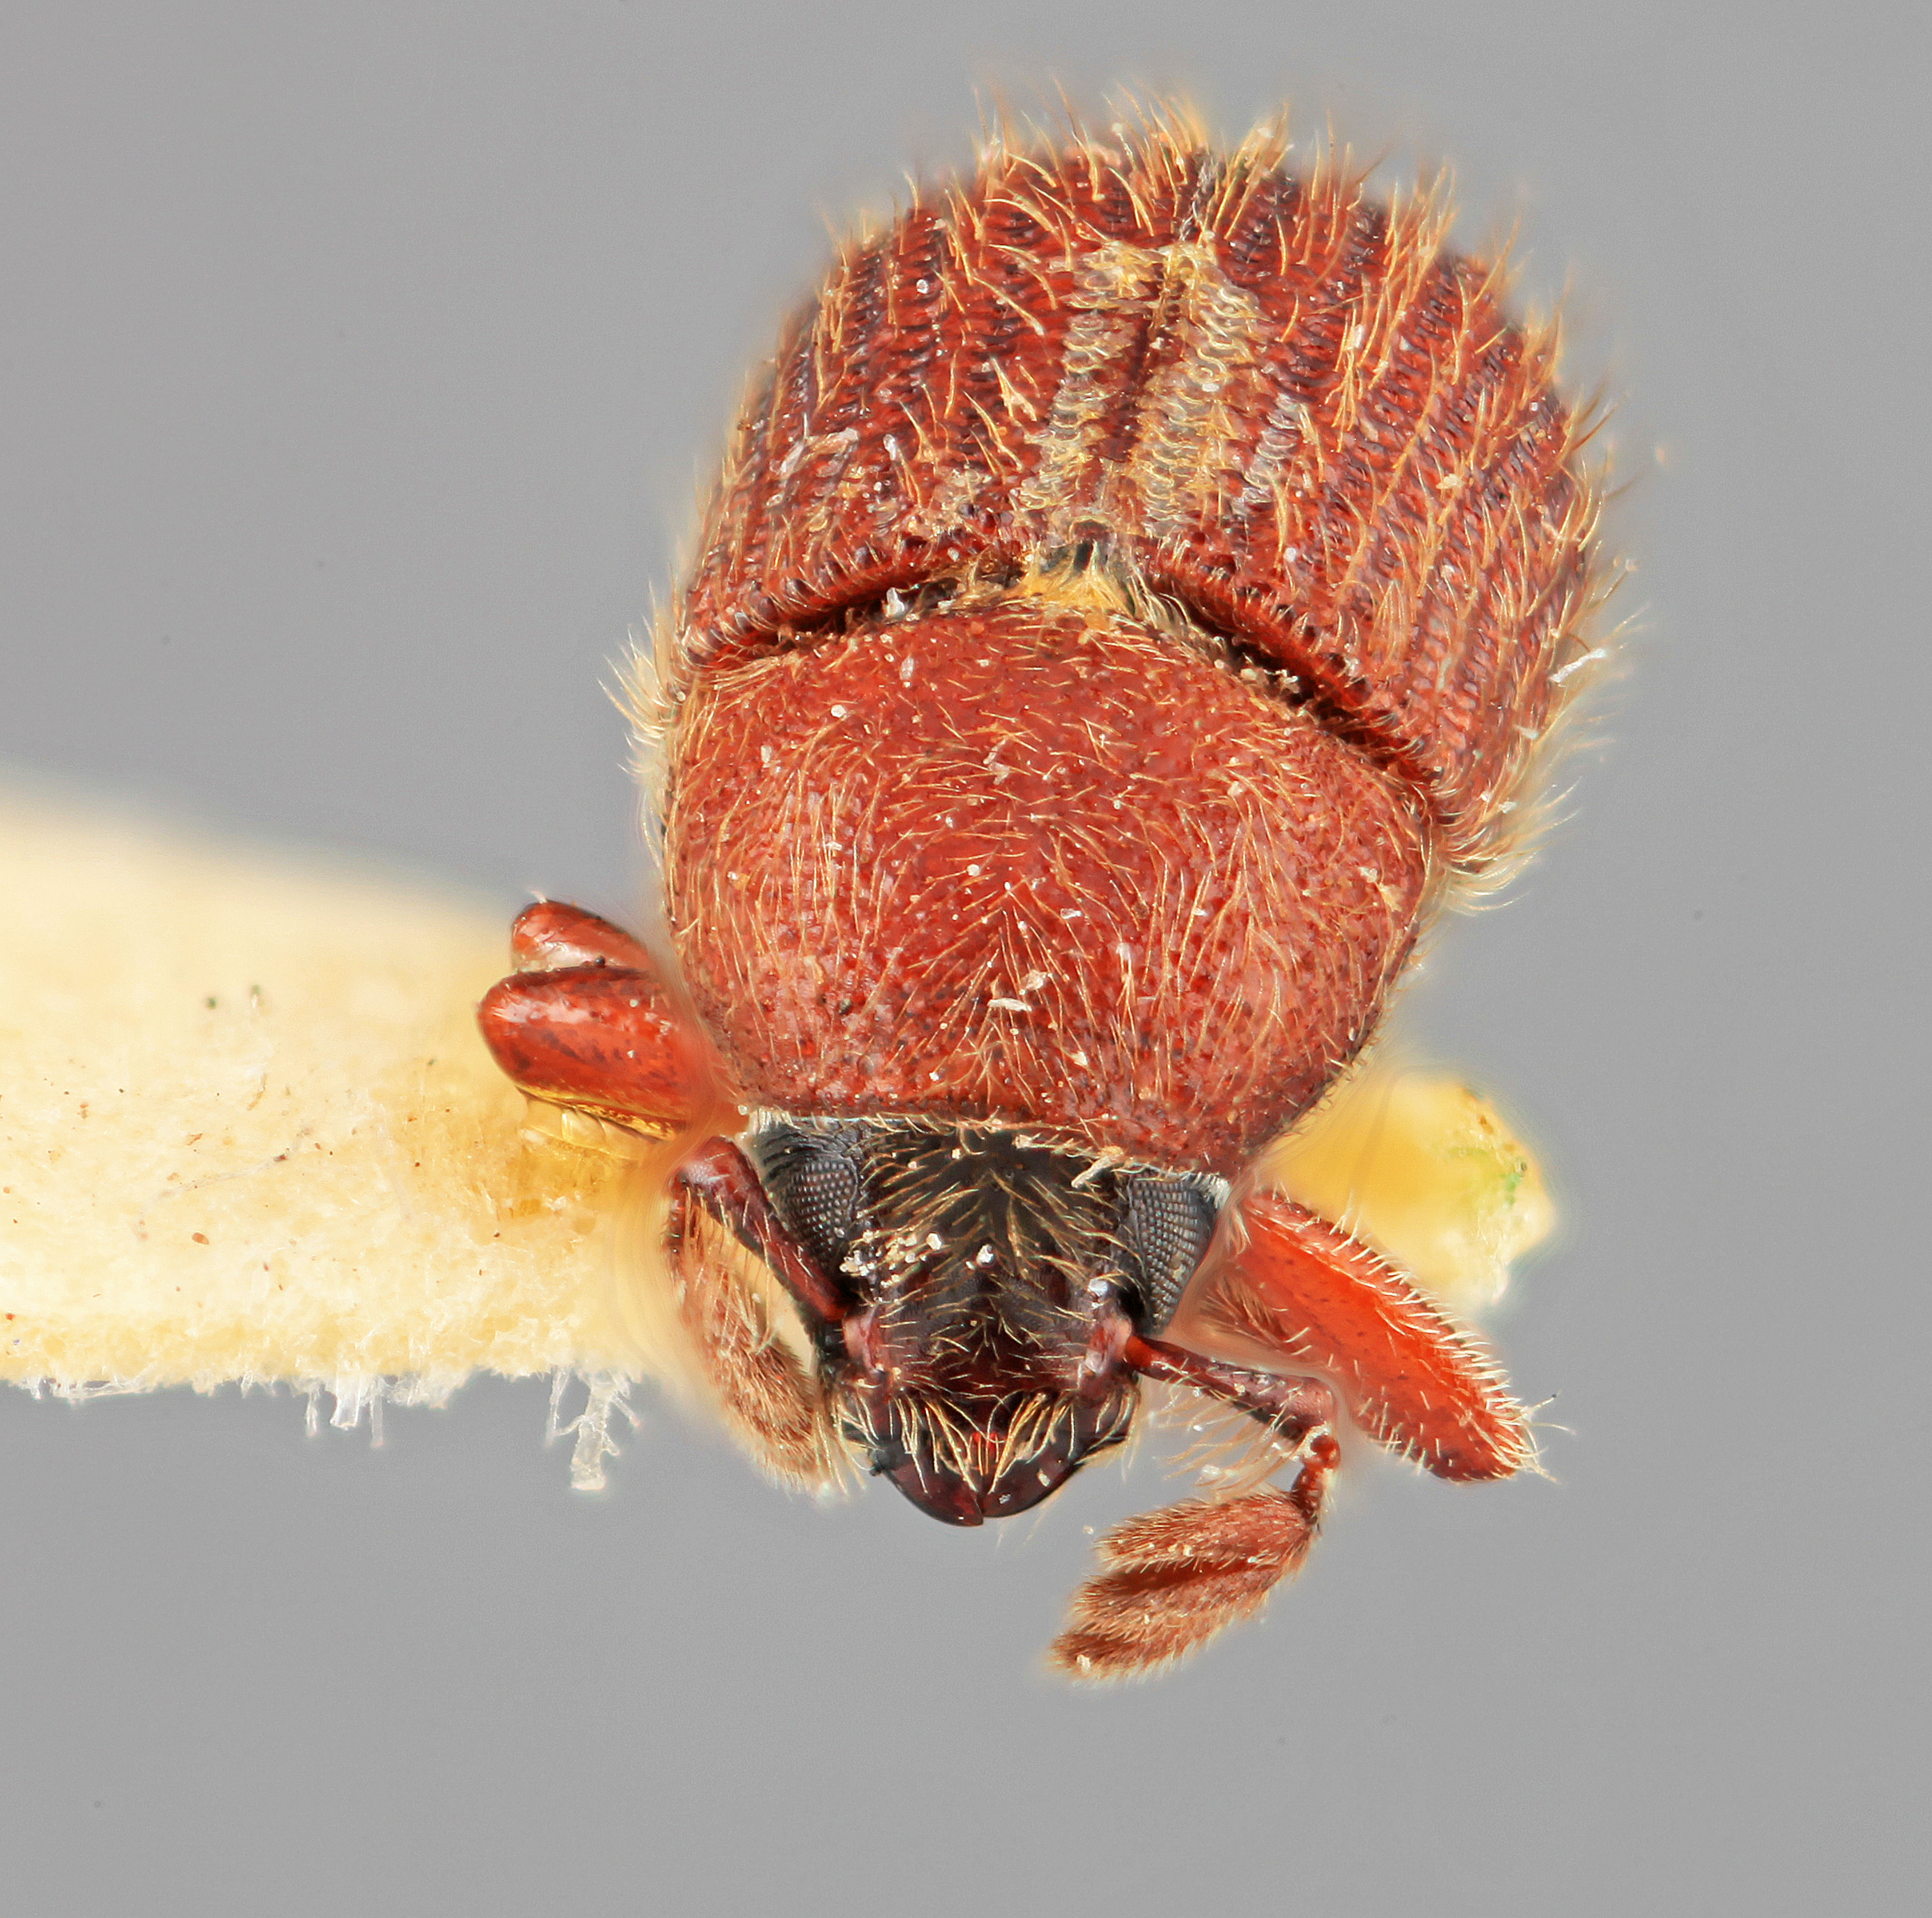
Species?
Phloeotribus pilifer
